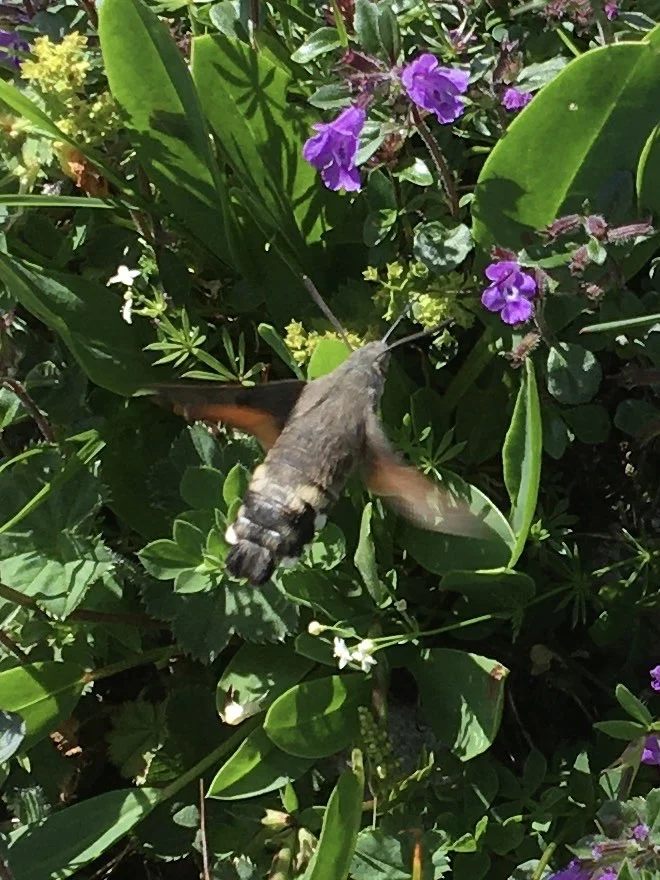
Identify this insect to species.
Macroglossum stellatarum
